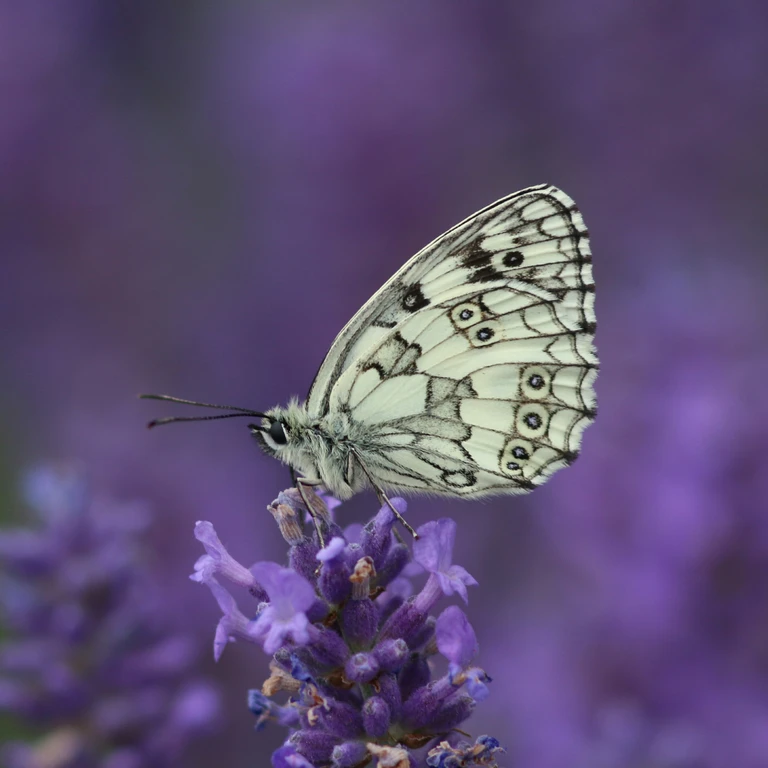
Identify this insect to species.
Melanargia galathea
